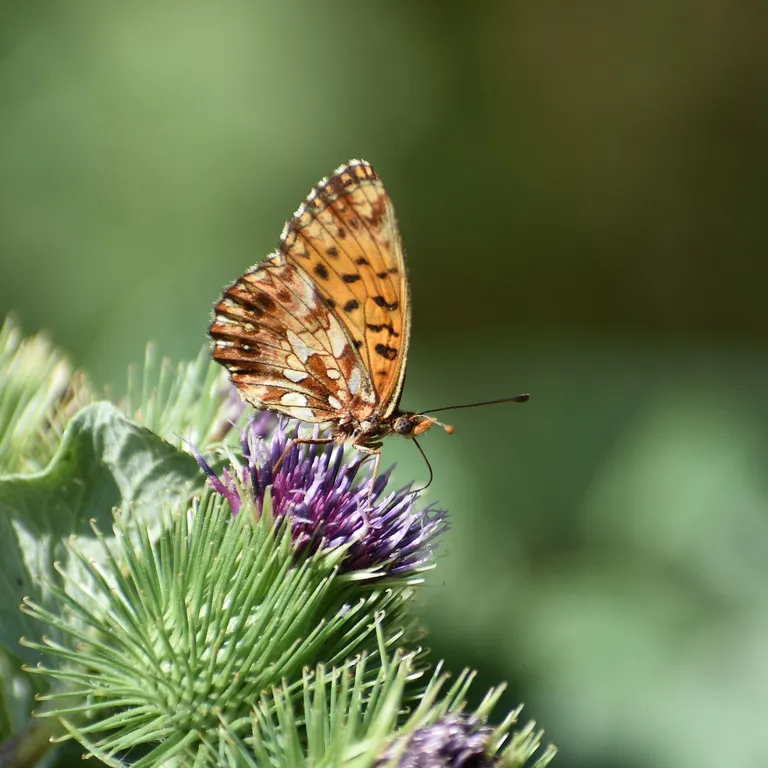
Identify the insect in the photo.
Boloria dia
